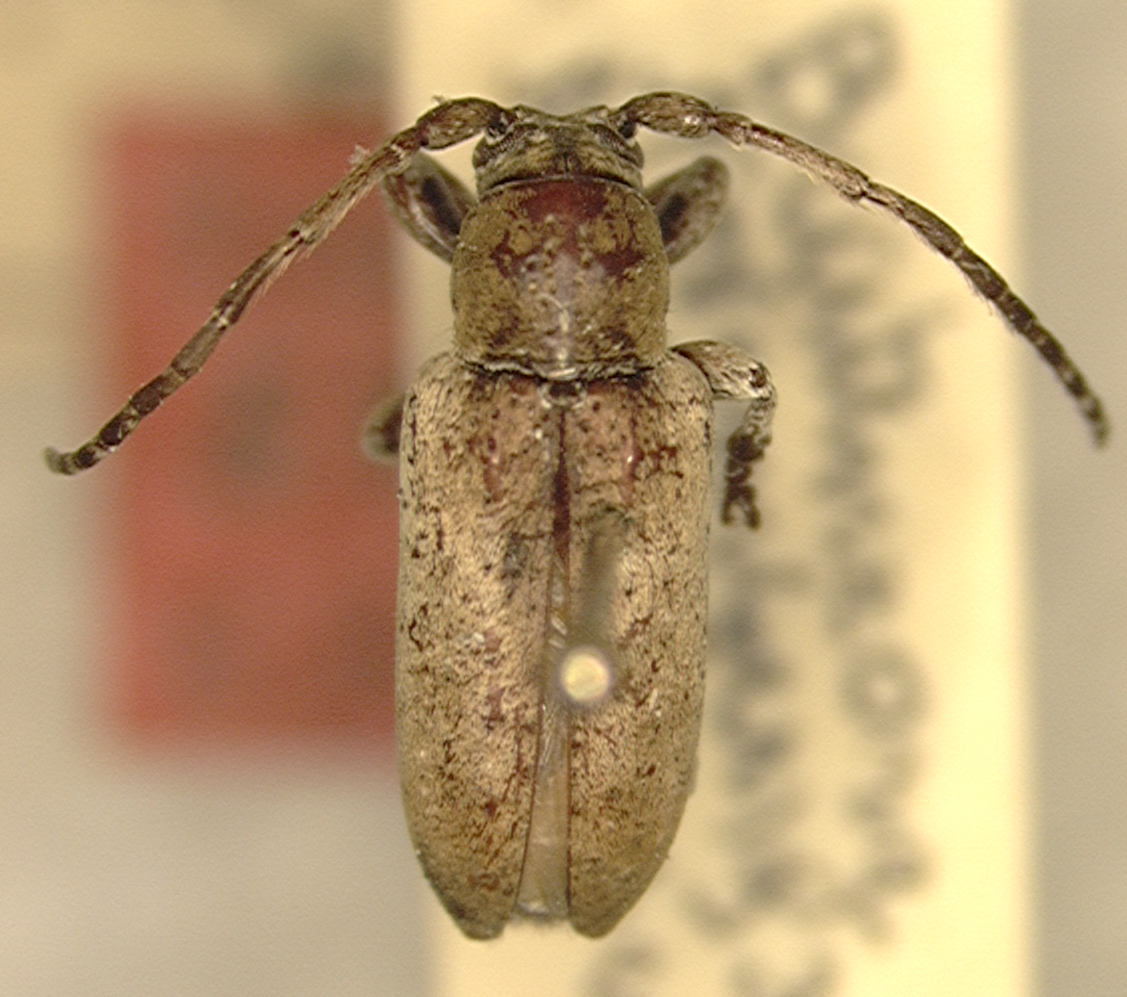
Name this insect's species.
Diaxenes phalaenopsidis
